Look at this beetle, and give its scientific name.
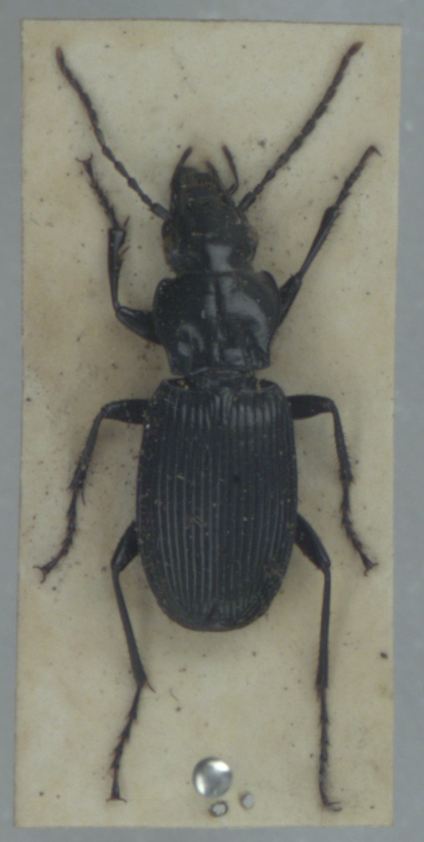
Pterostichus cristatus
